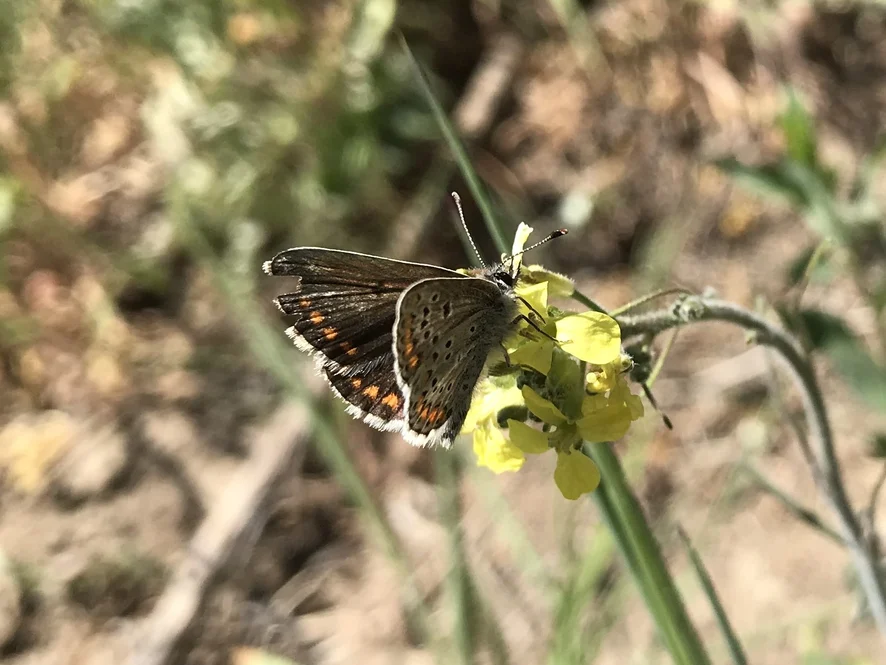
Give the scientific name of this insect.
Aricia agestis/artaxerxes
